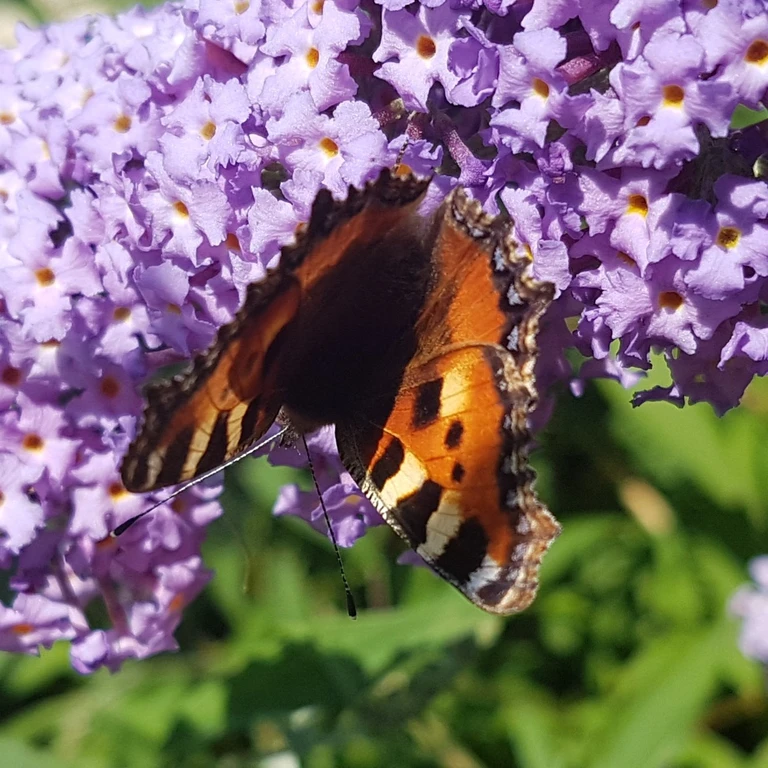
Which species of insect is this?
Aglais urticae
